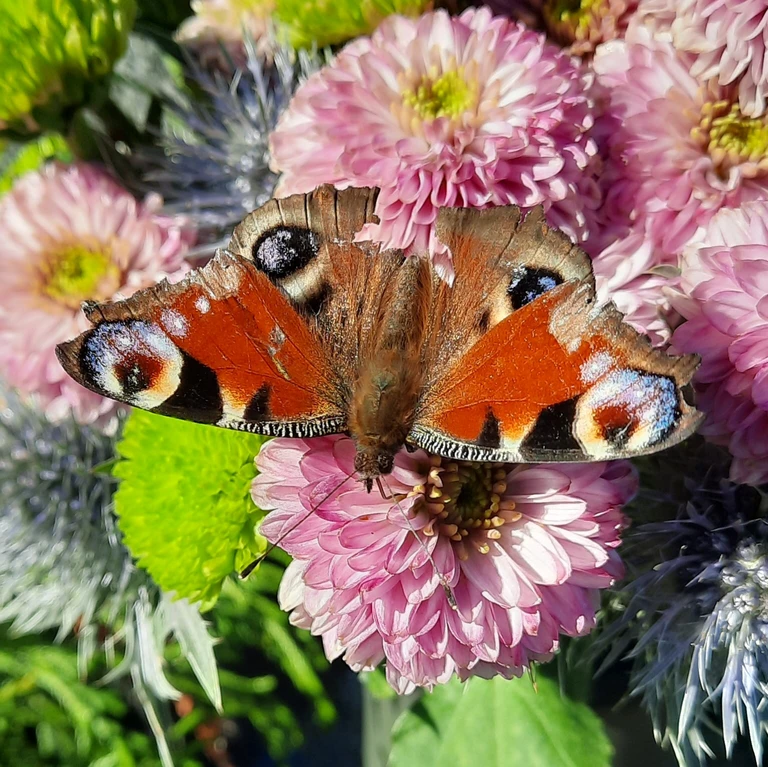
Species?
Aglais io
